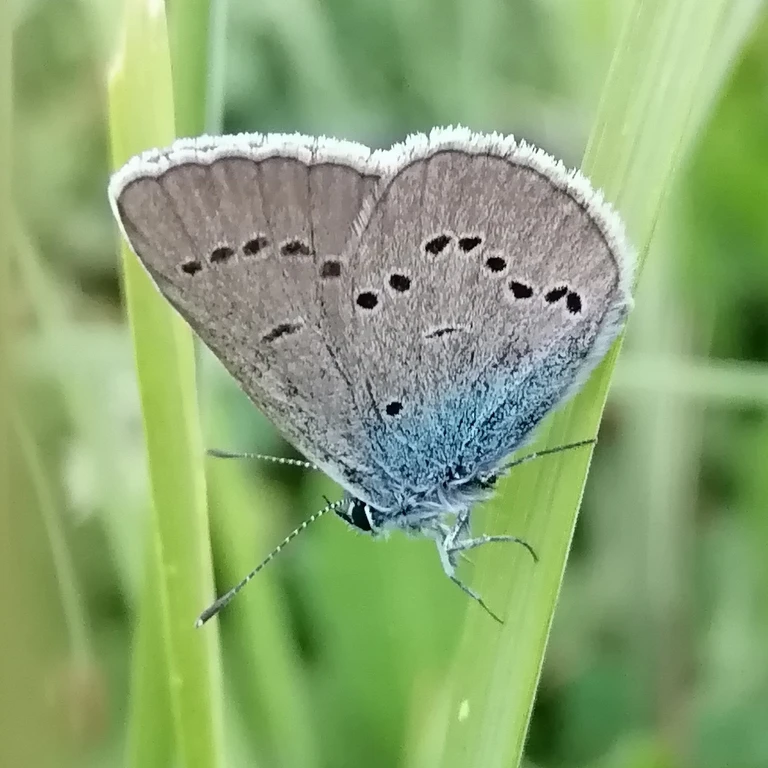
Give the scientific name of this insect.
Cyaniris semiargus
